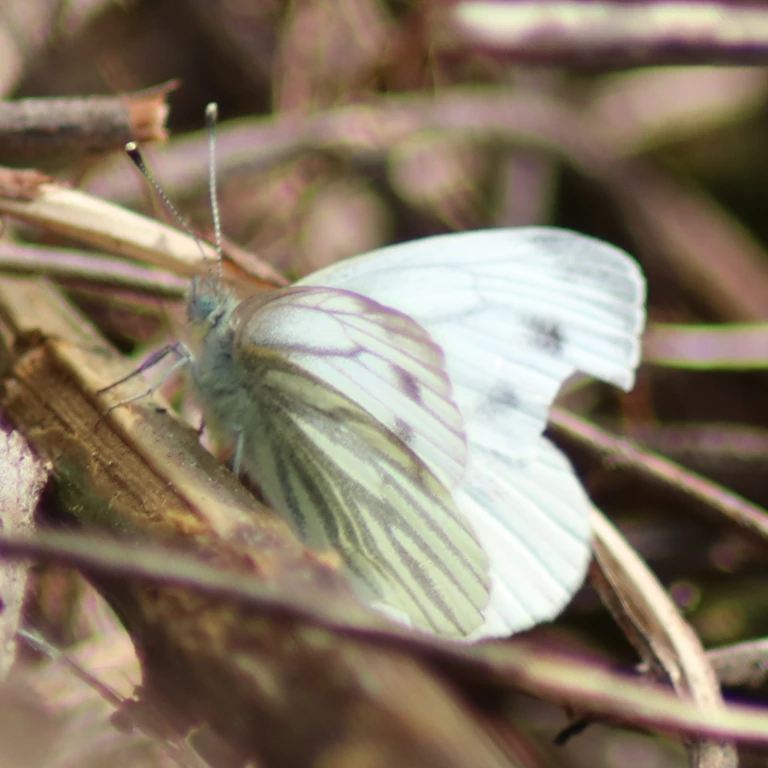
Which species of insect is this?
Pieris napi
